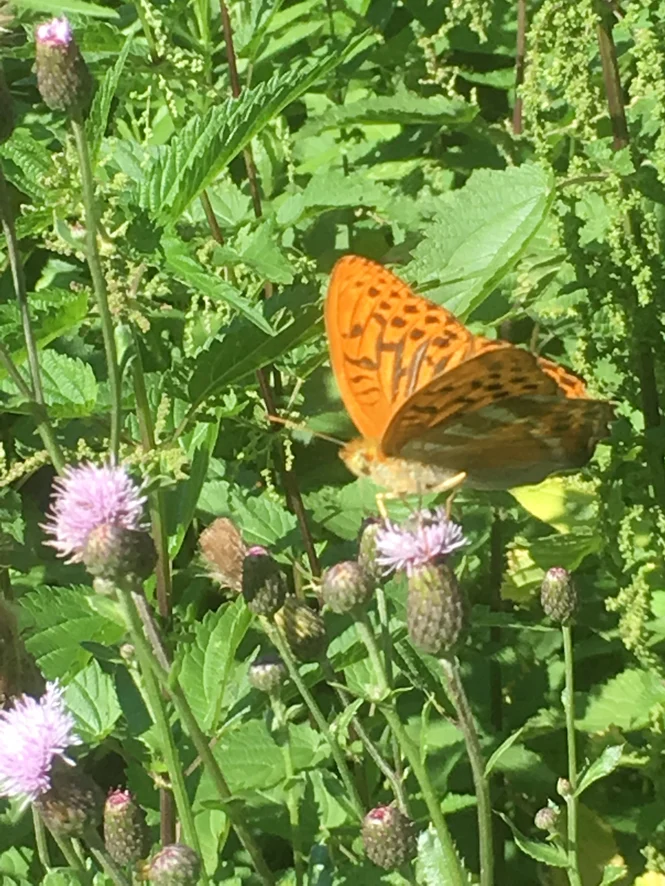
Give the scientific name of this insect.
Argynnis paphia
